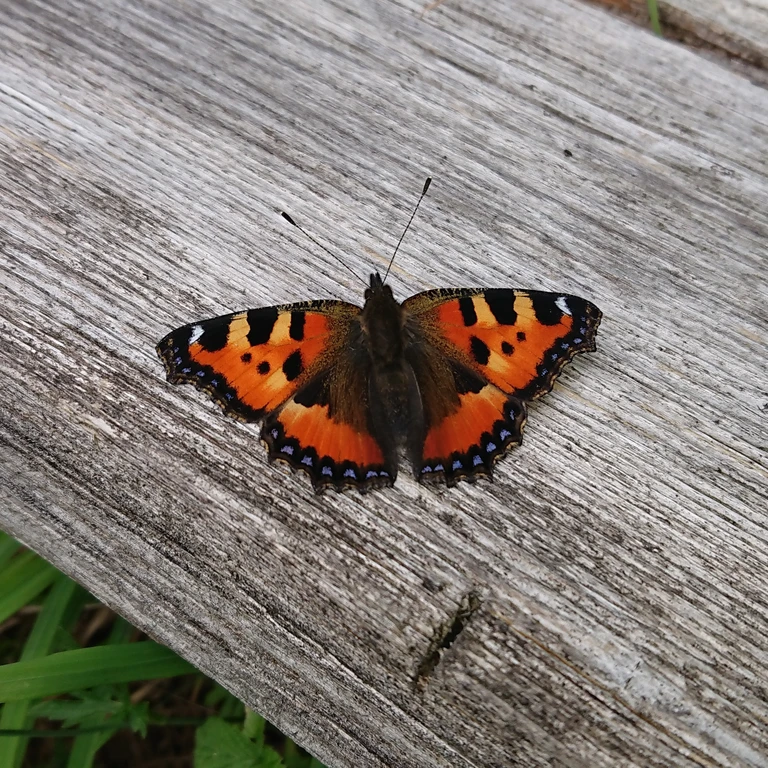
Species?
Aglais urticae
